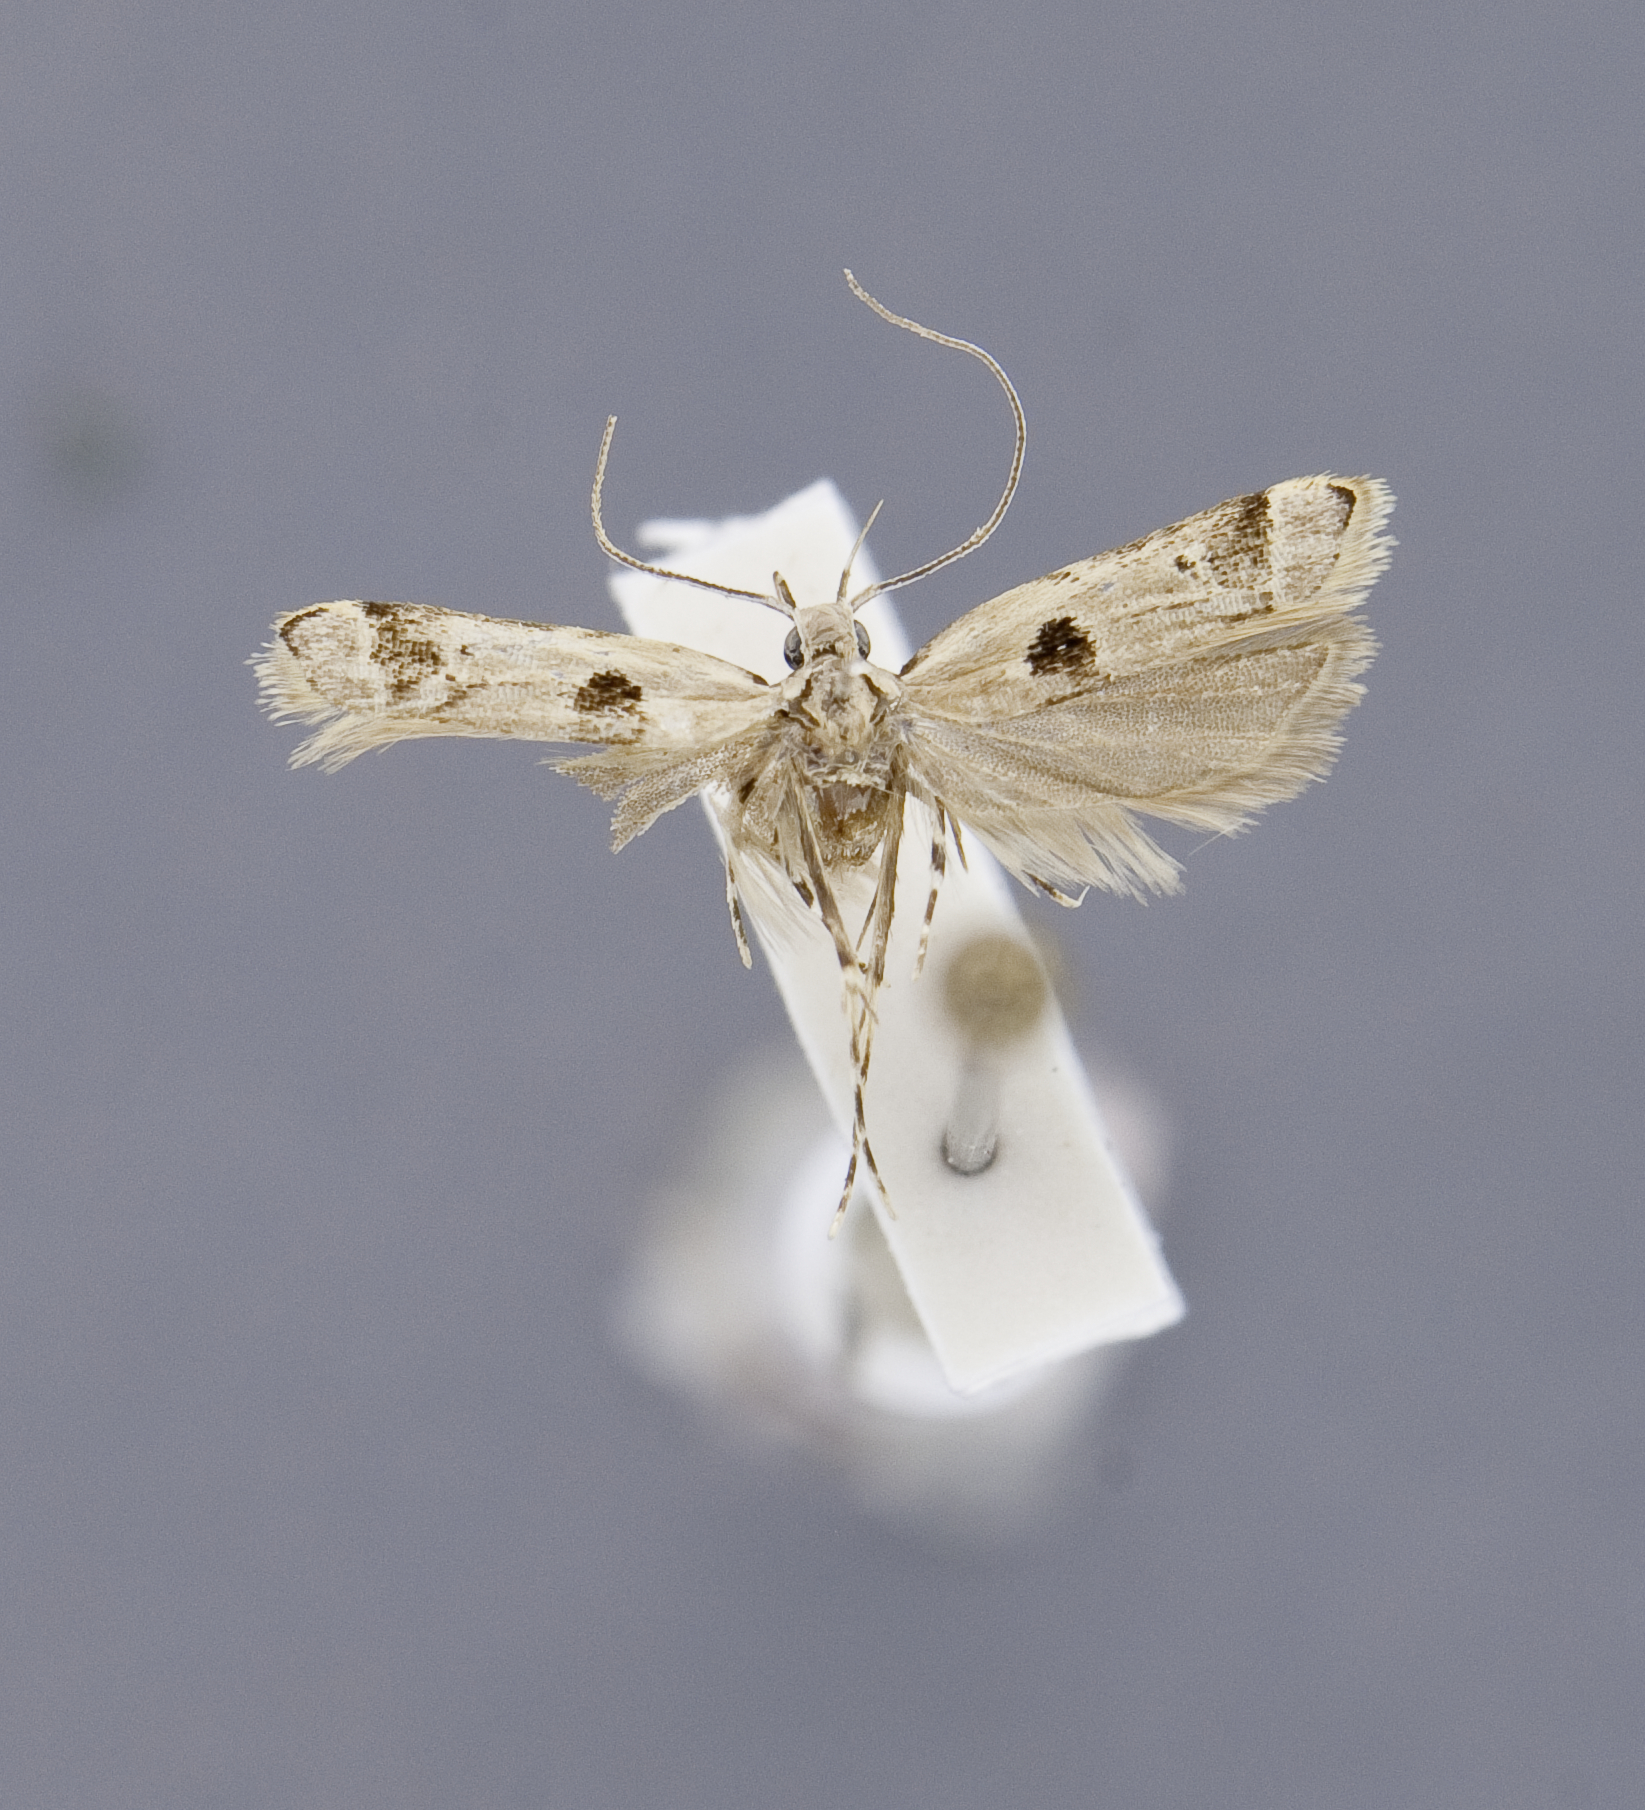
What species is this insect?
Deltoplastis cognata
